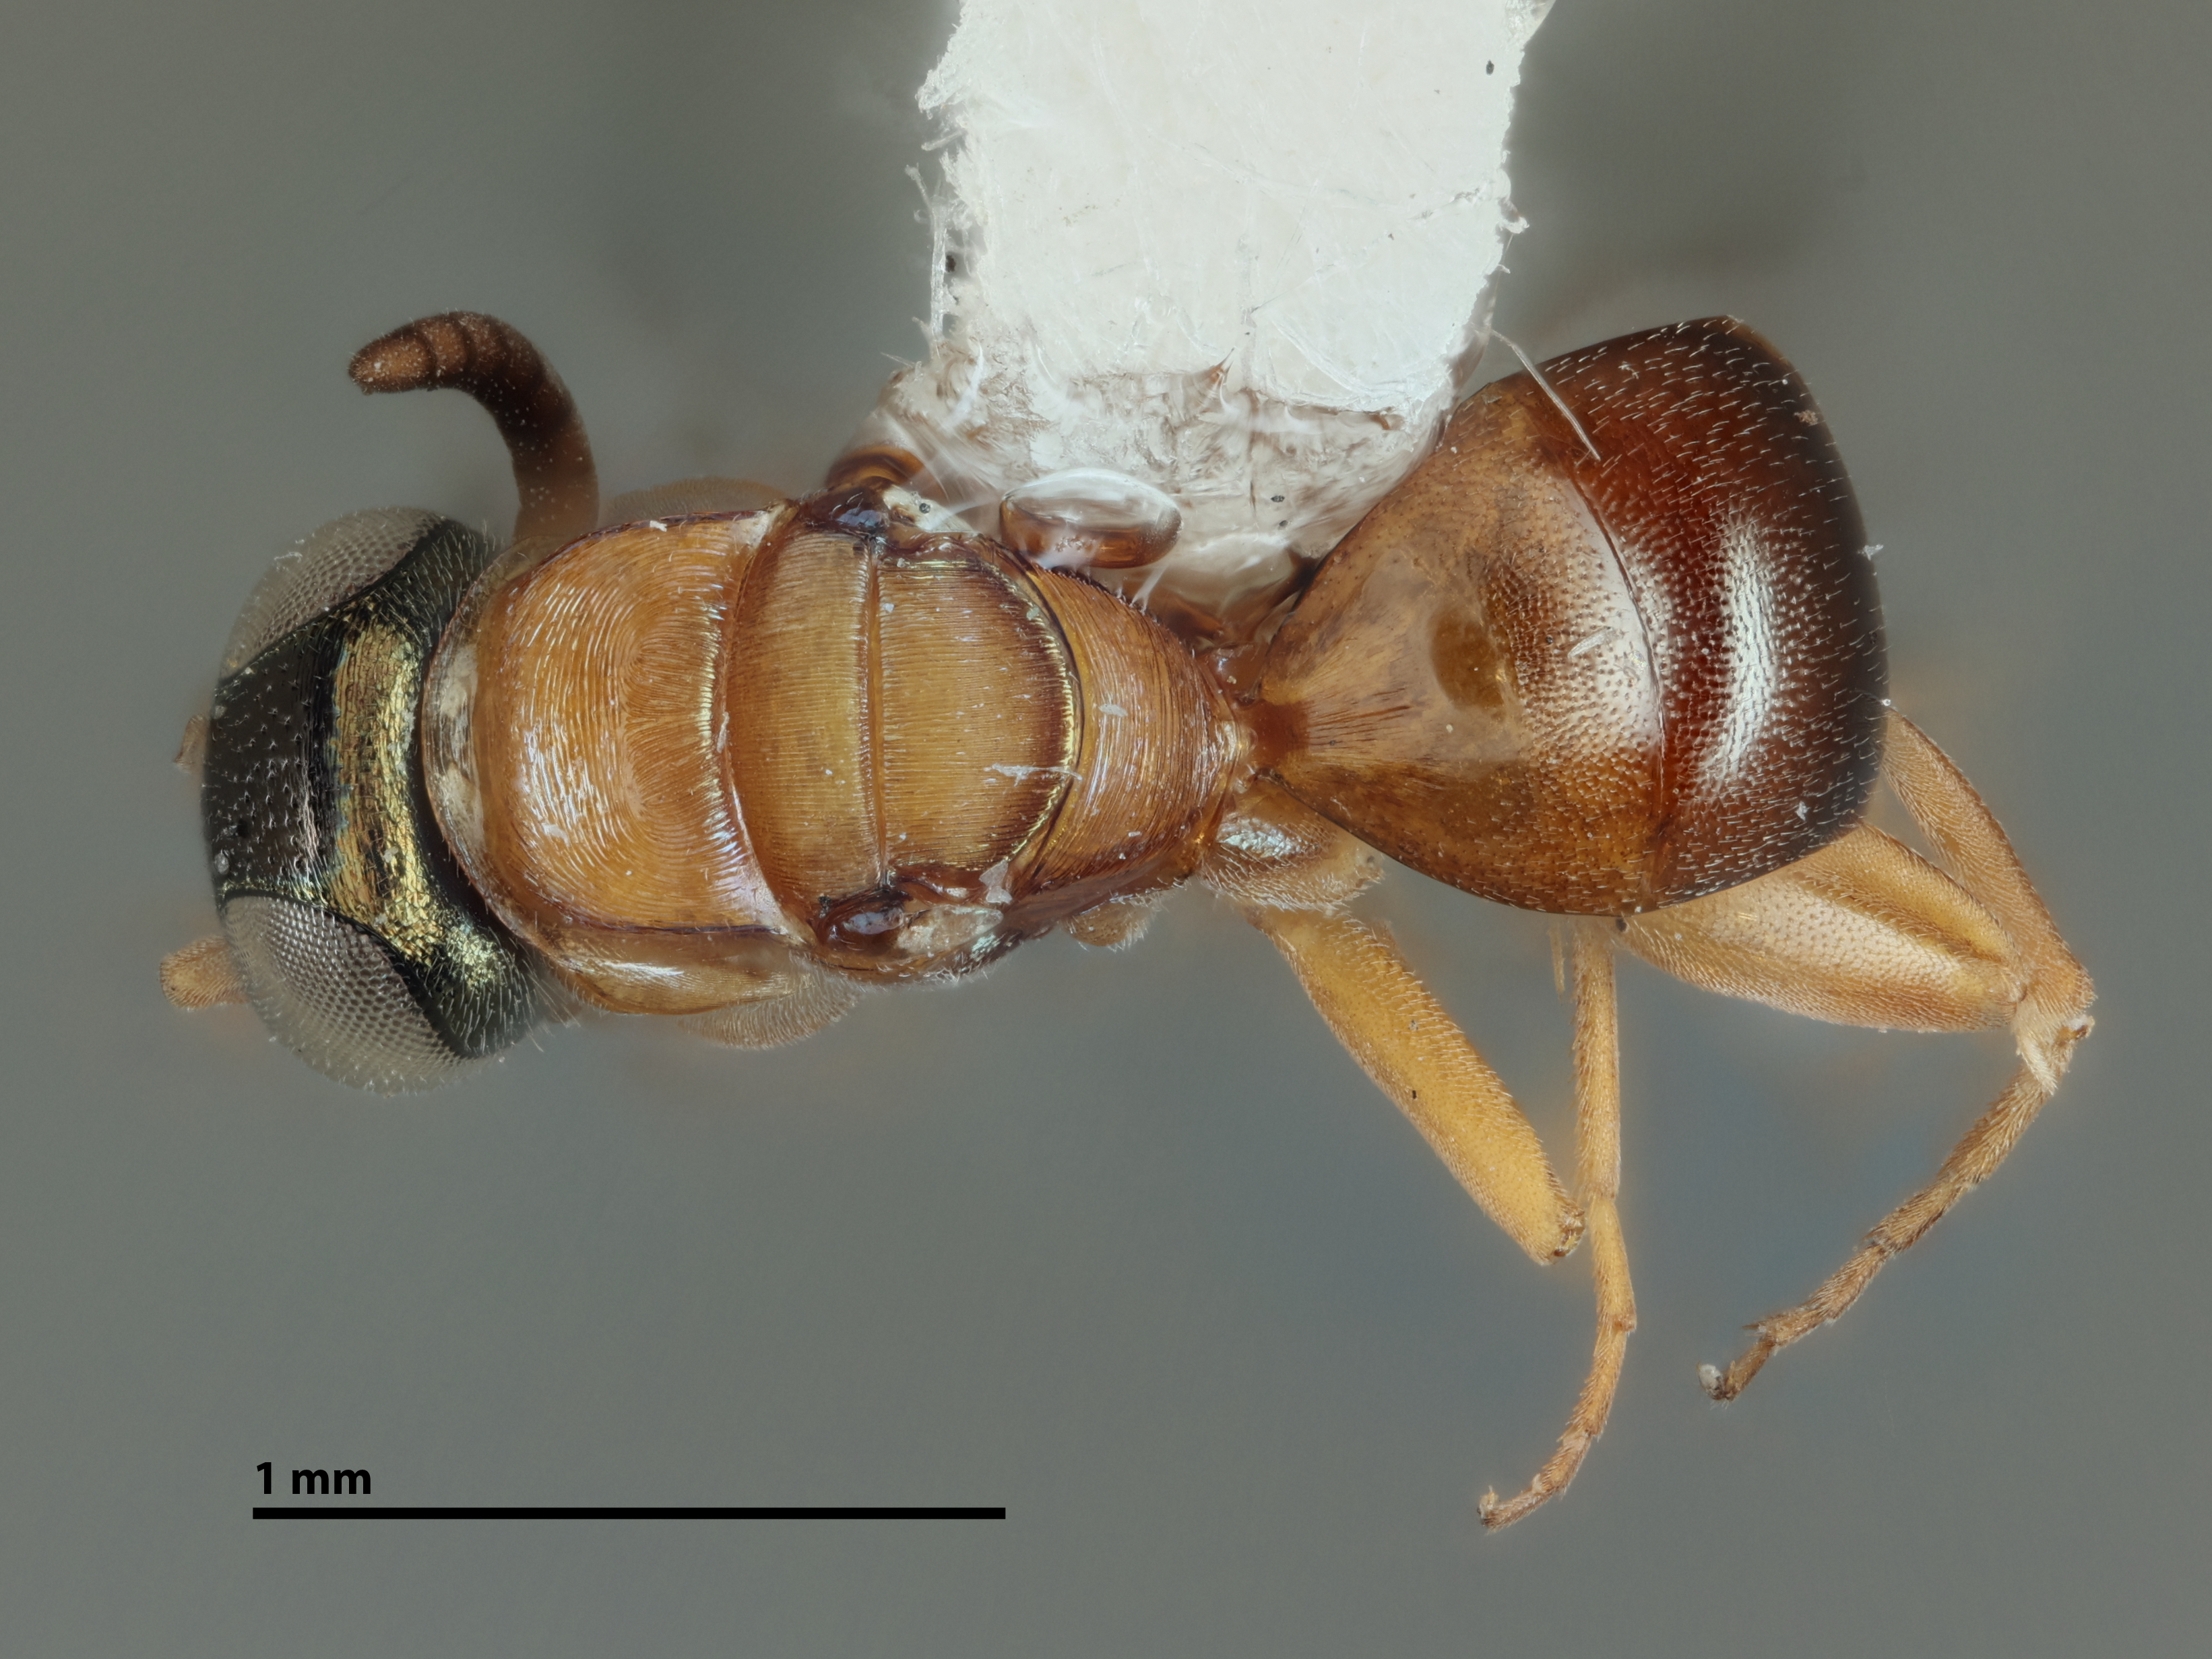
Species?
Microsega bella
